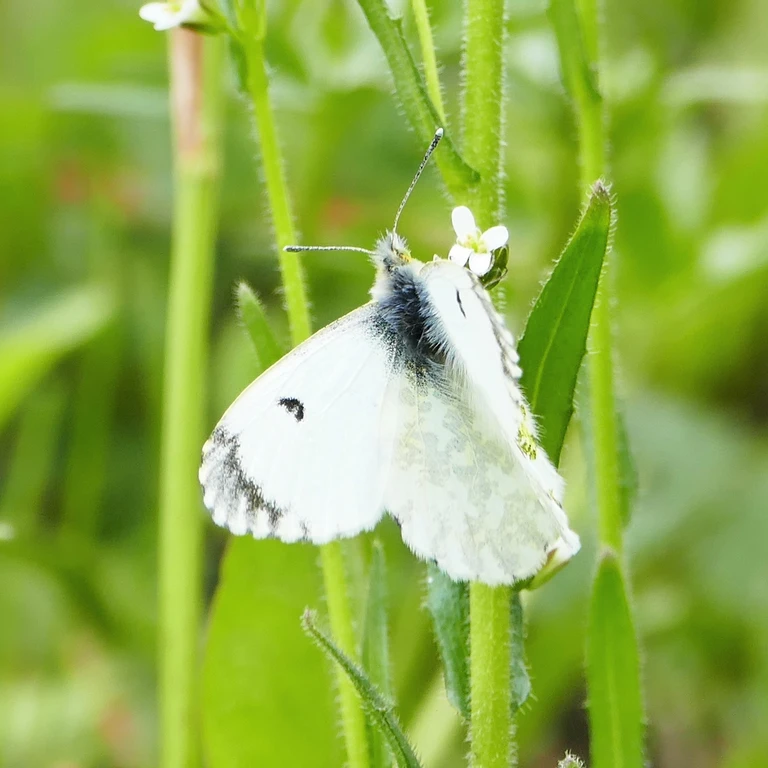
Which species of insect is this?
Anthocharis cardamines
